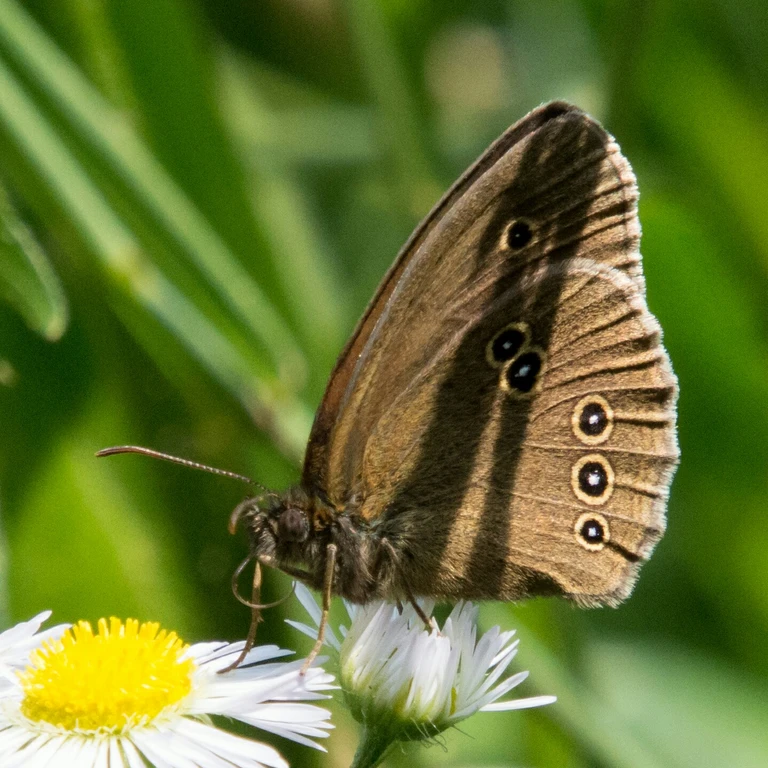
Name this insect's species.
Aphantopus hyperantus
